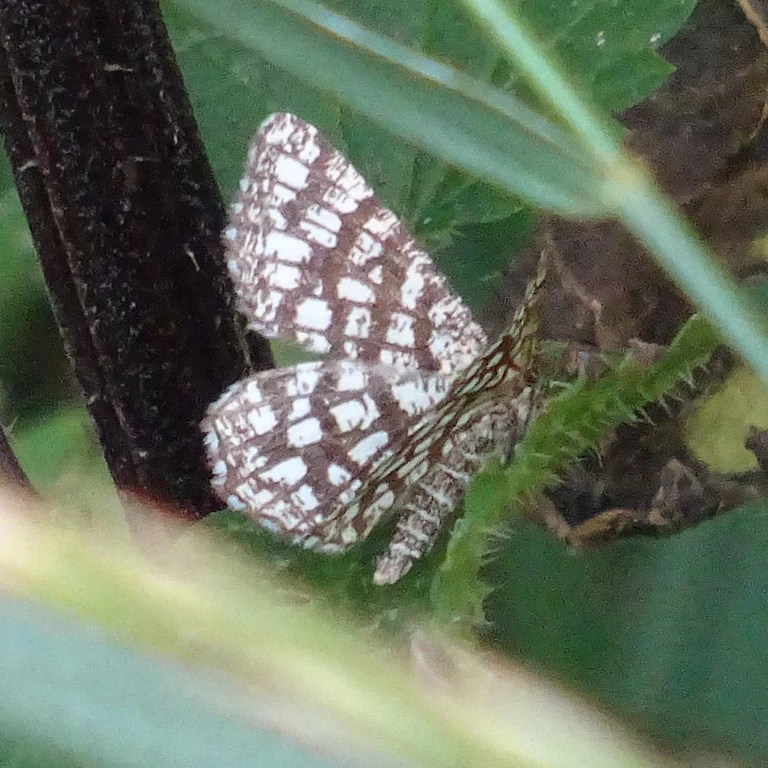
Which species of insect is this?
Chiasmia clathrata
